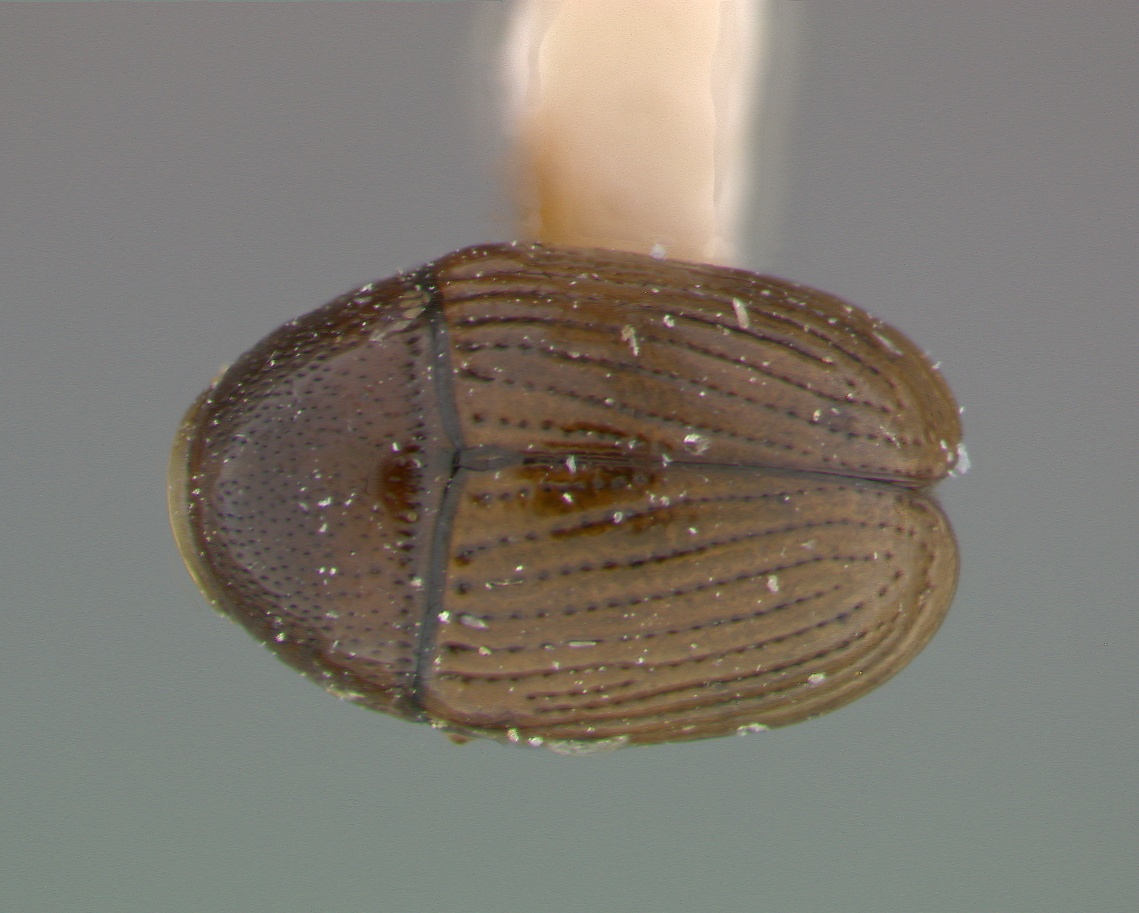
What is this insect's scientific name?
Coenobius puncticollis
